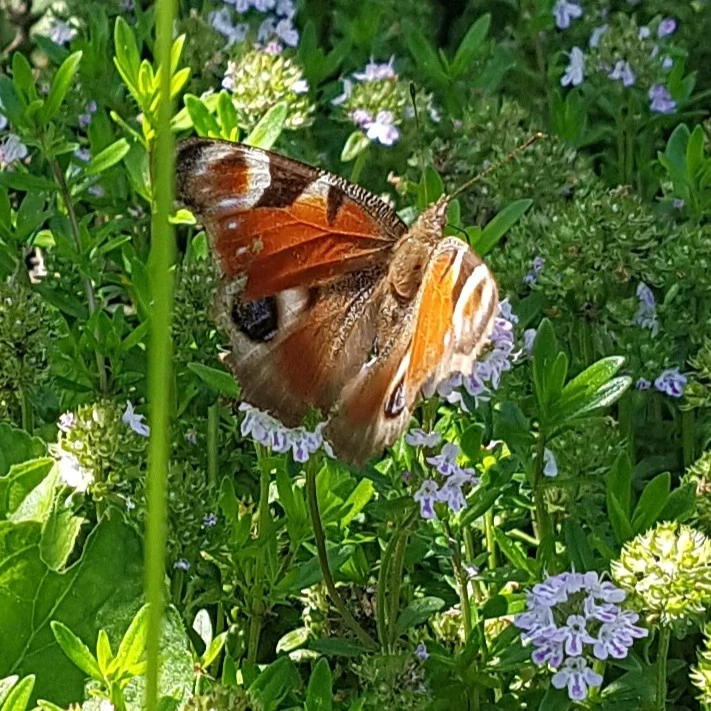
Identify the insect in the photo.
Aglais io
